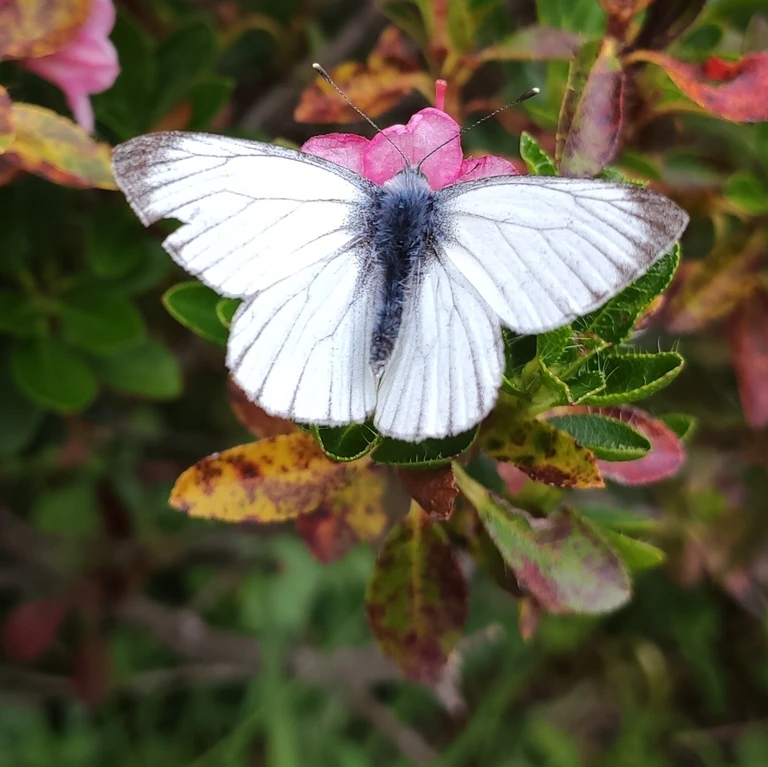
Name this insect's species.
Pieris bryoniae
